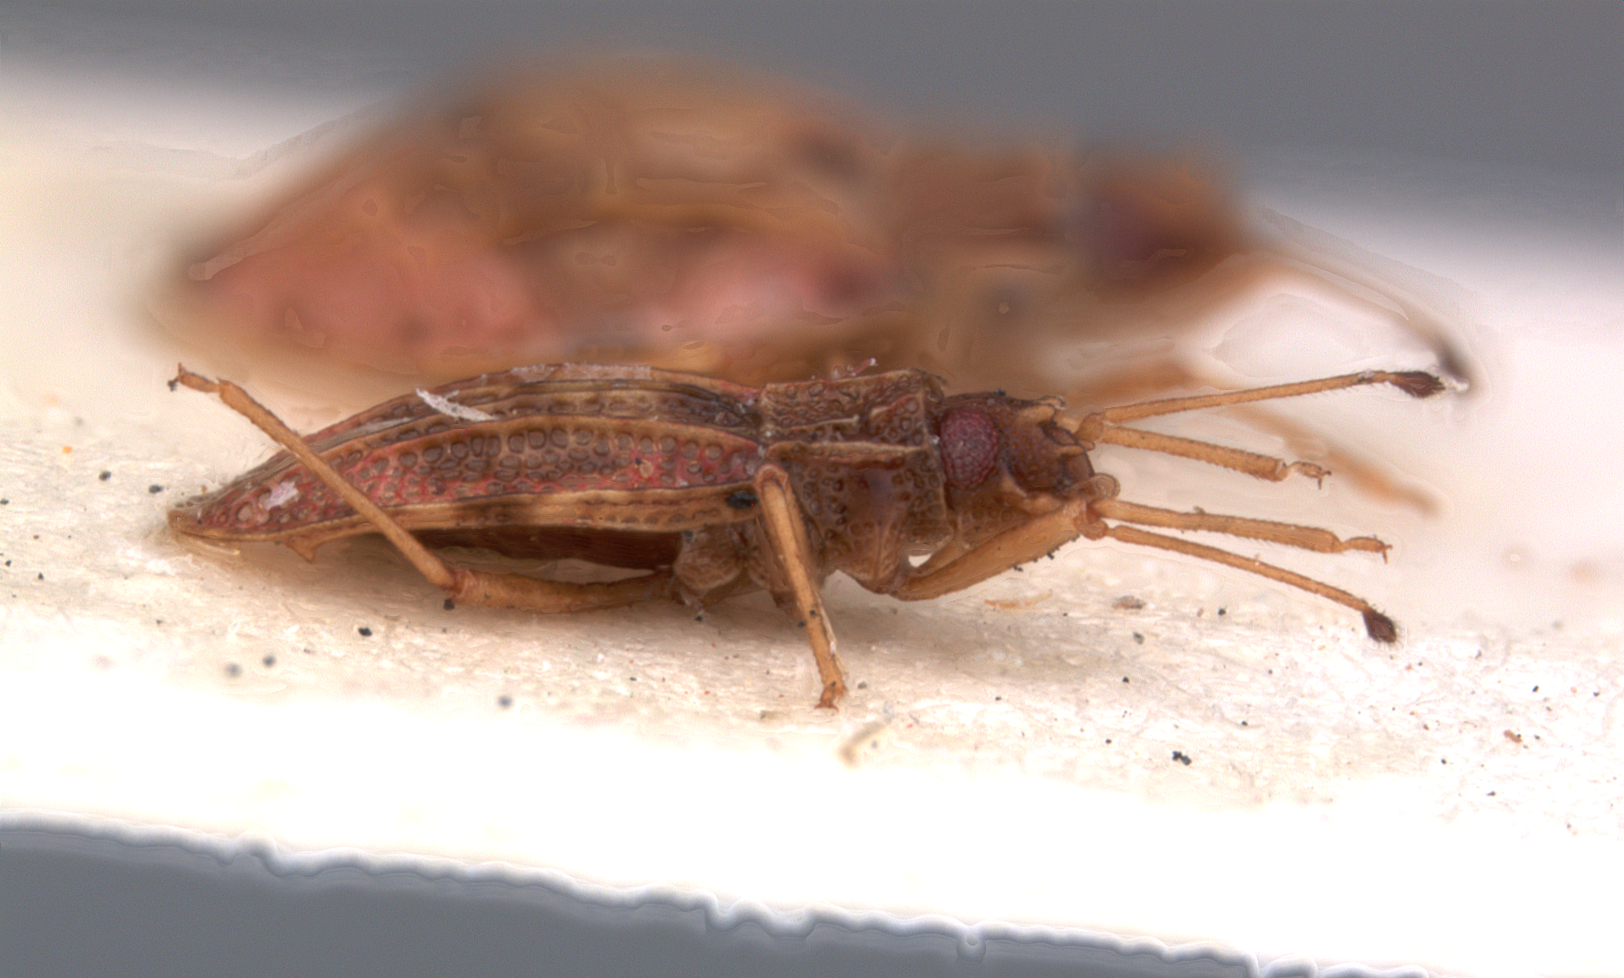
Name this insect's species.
Gonycentrum socium
